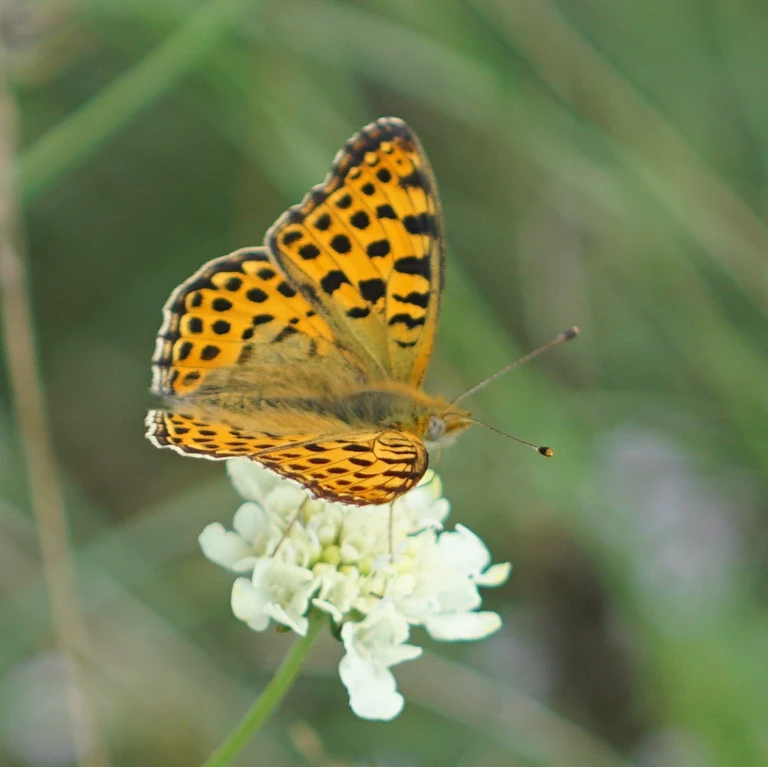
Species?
Issoria lathonia
